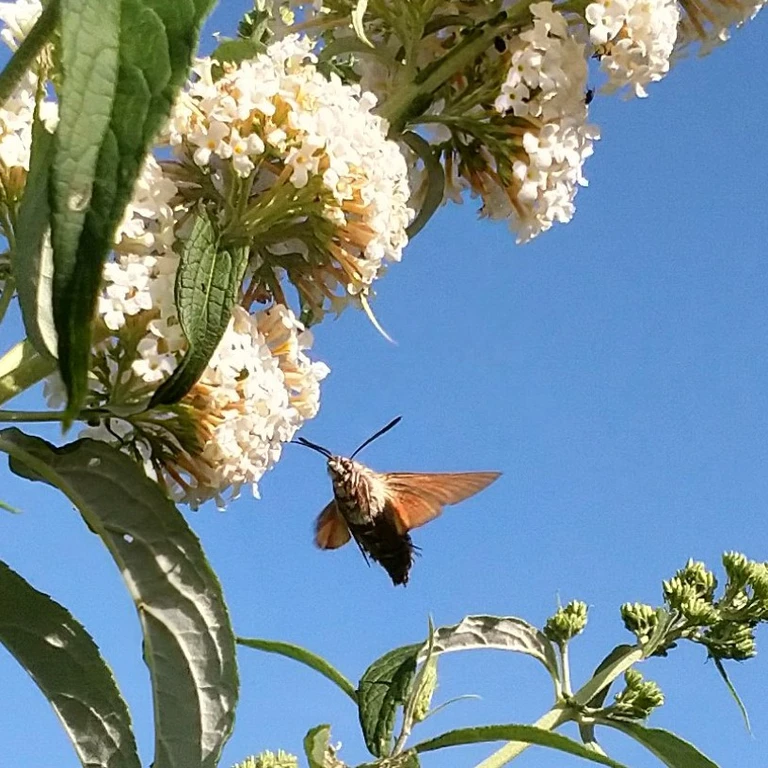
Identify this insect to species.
Macroglossum stellatarum
